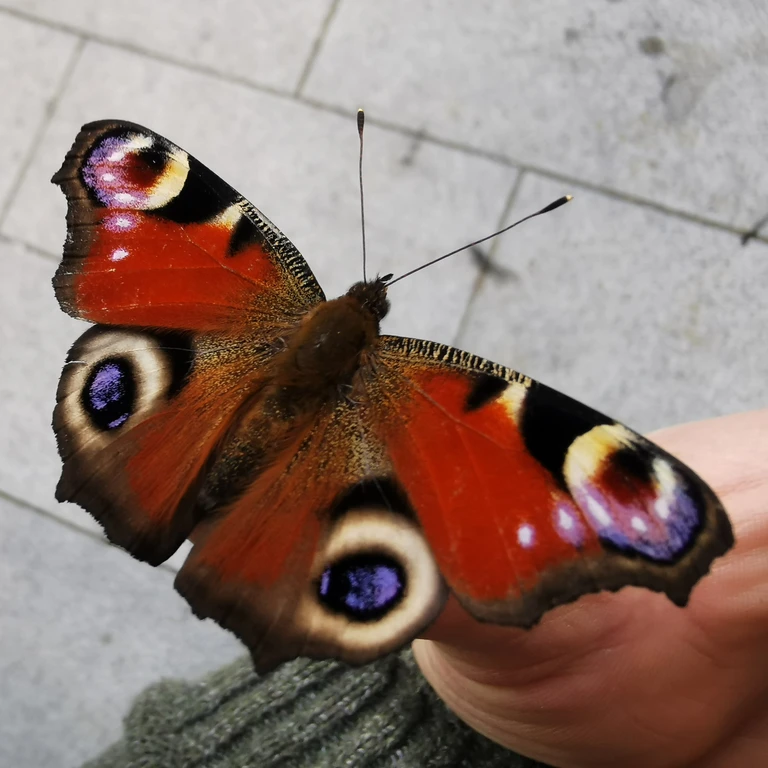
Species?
Aglais io
